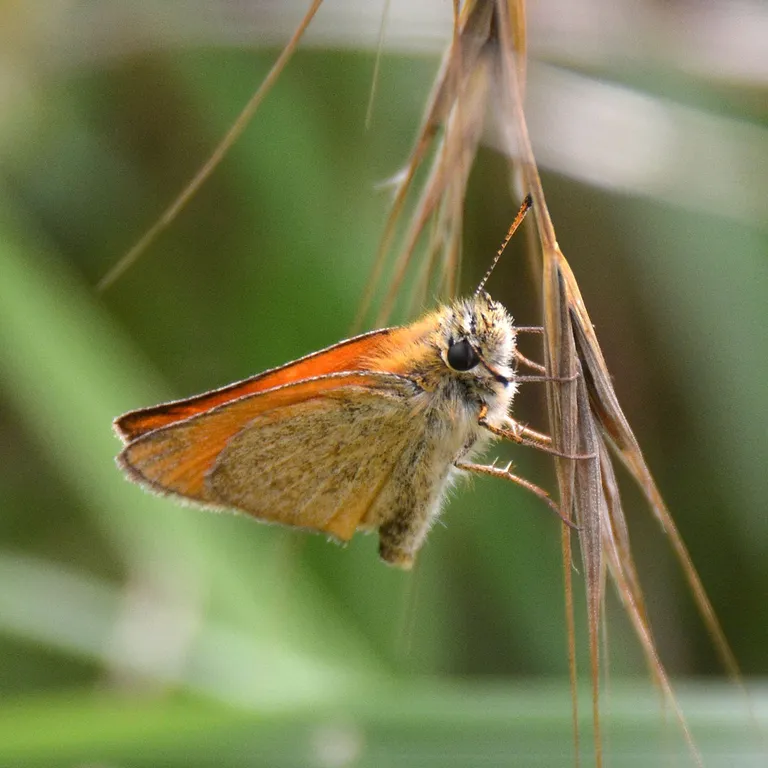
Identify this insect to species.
Thymelicus lineola
